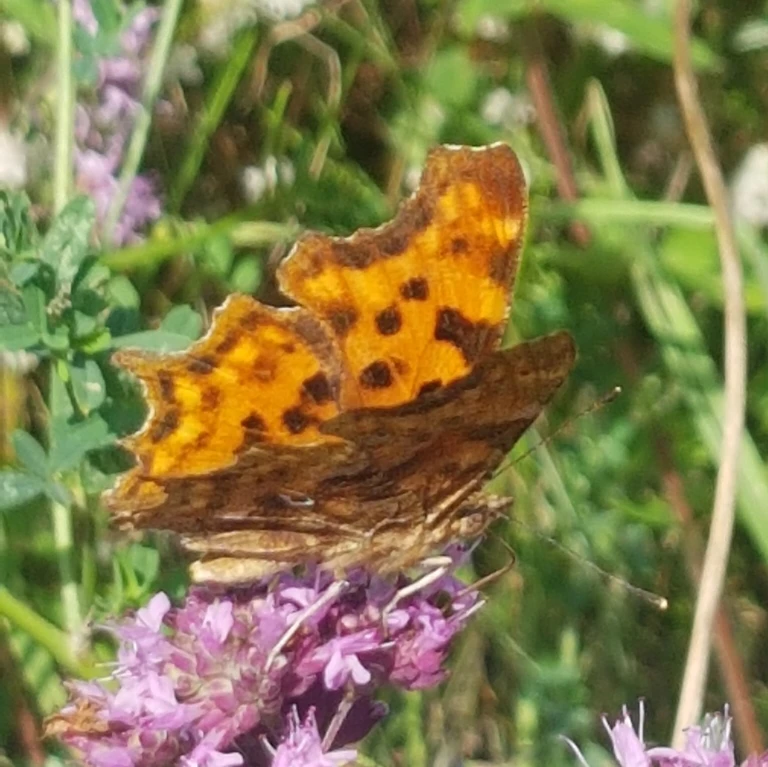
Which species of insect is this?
Polygonia c-album
